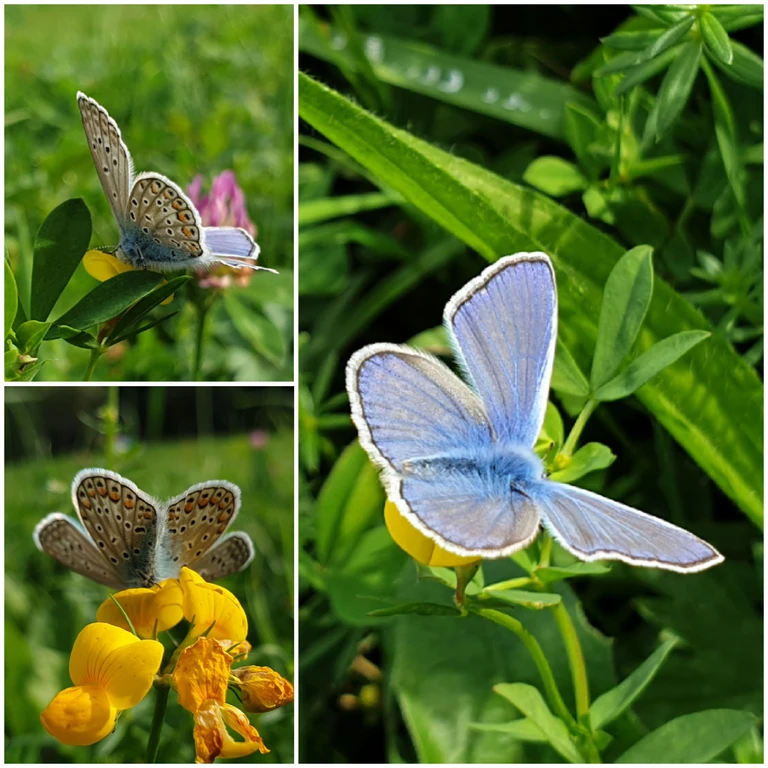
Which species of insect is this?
Polyommatus icarus
